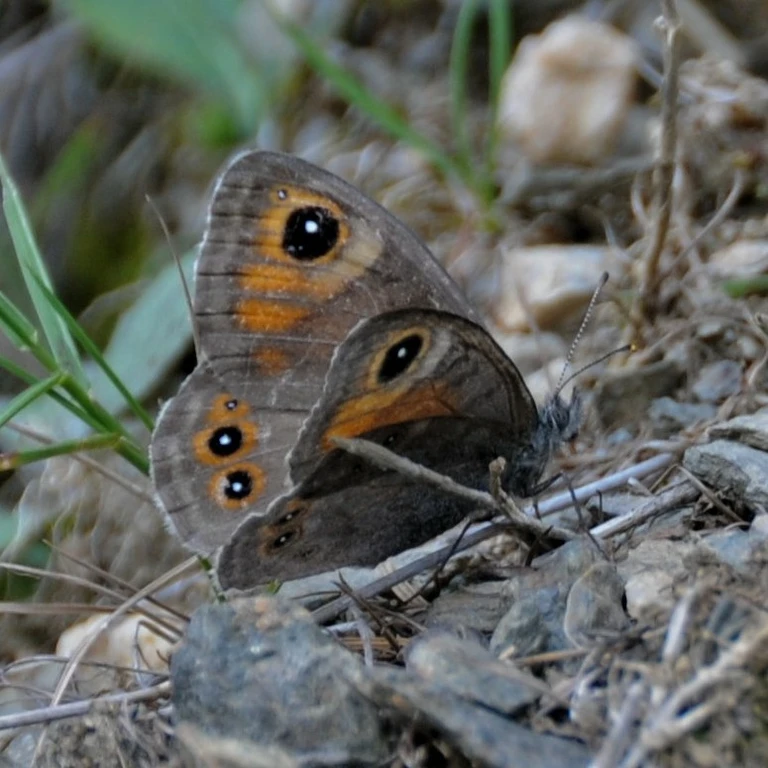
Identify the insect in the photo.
Lasiommata maera (also Pararge maera)
